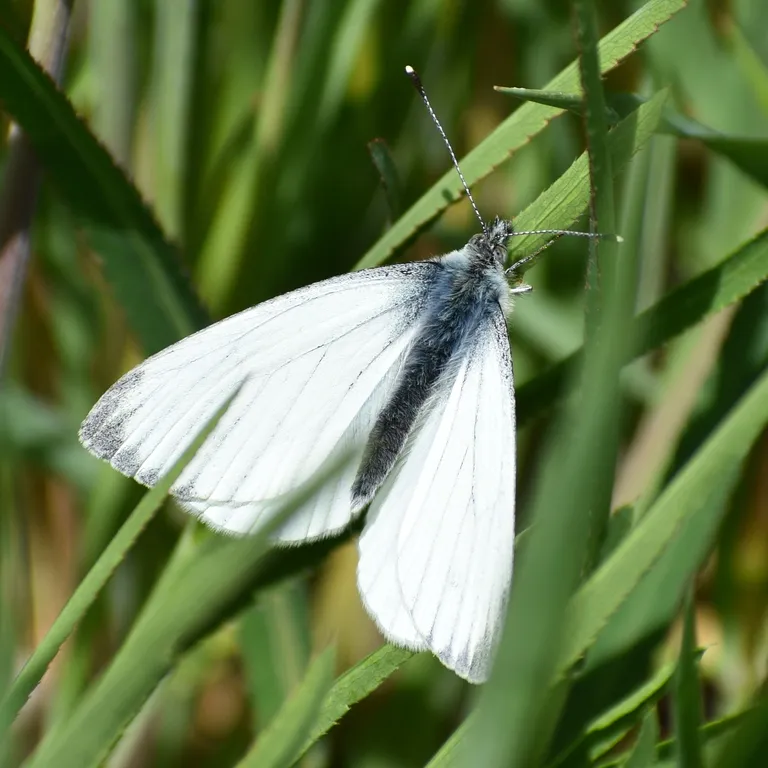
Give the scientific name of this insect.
Pieris napi
